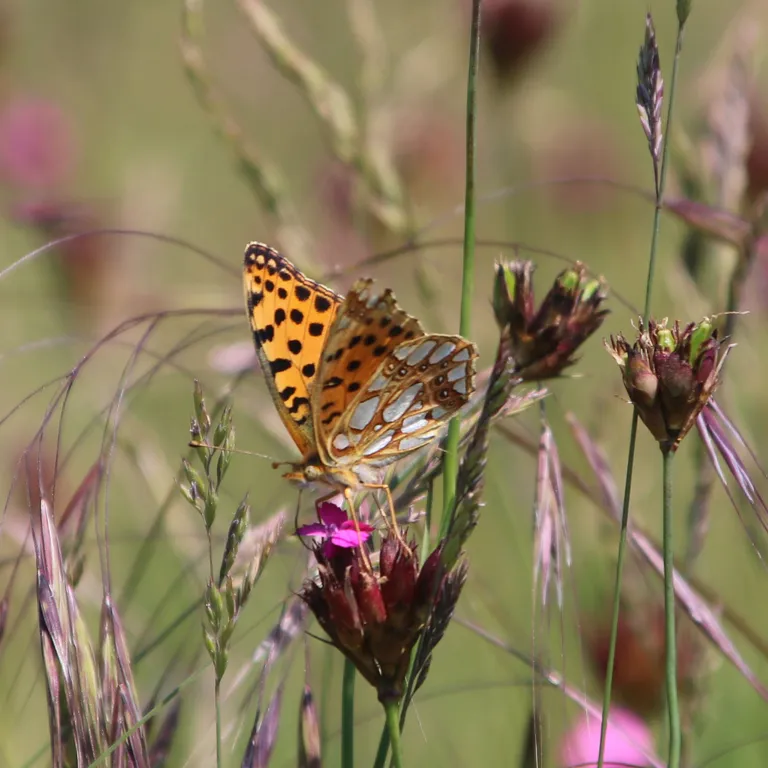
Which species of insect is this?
Issoria lathonia
